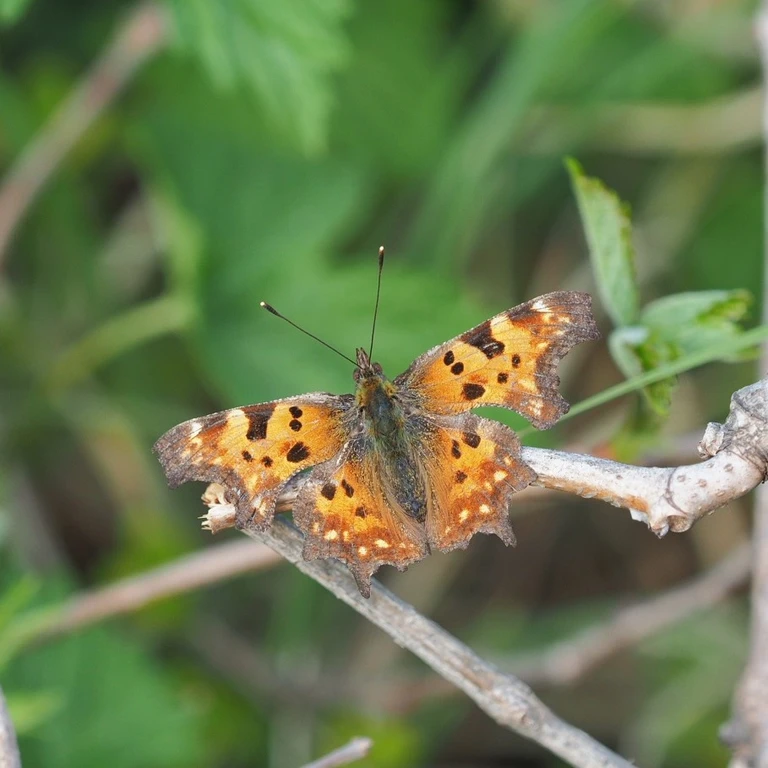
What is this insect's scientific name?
Polygonia c-album
